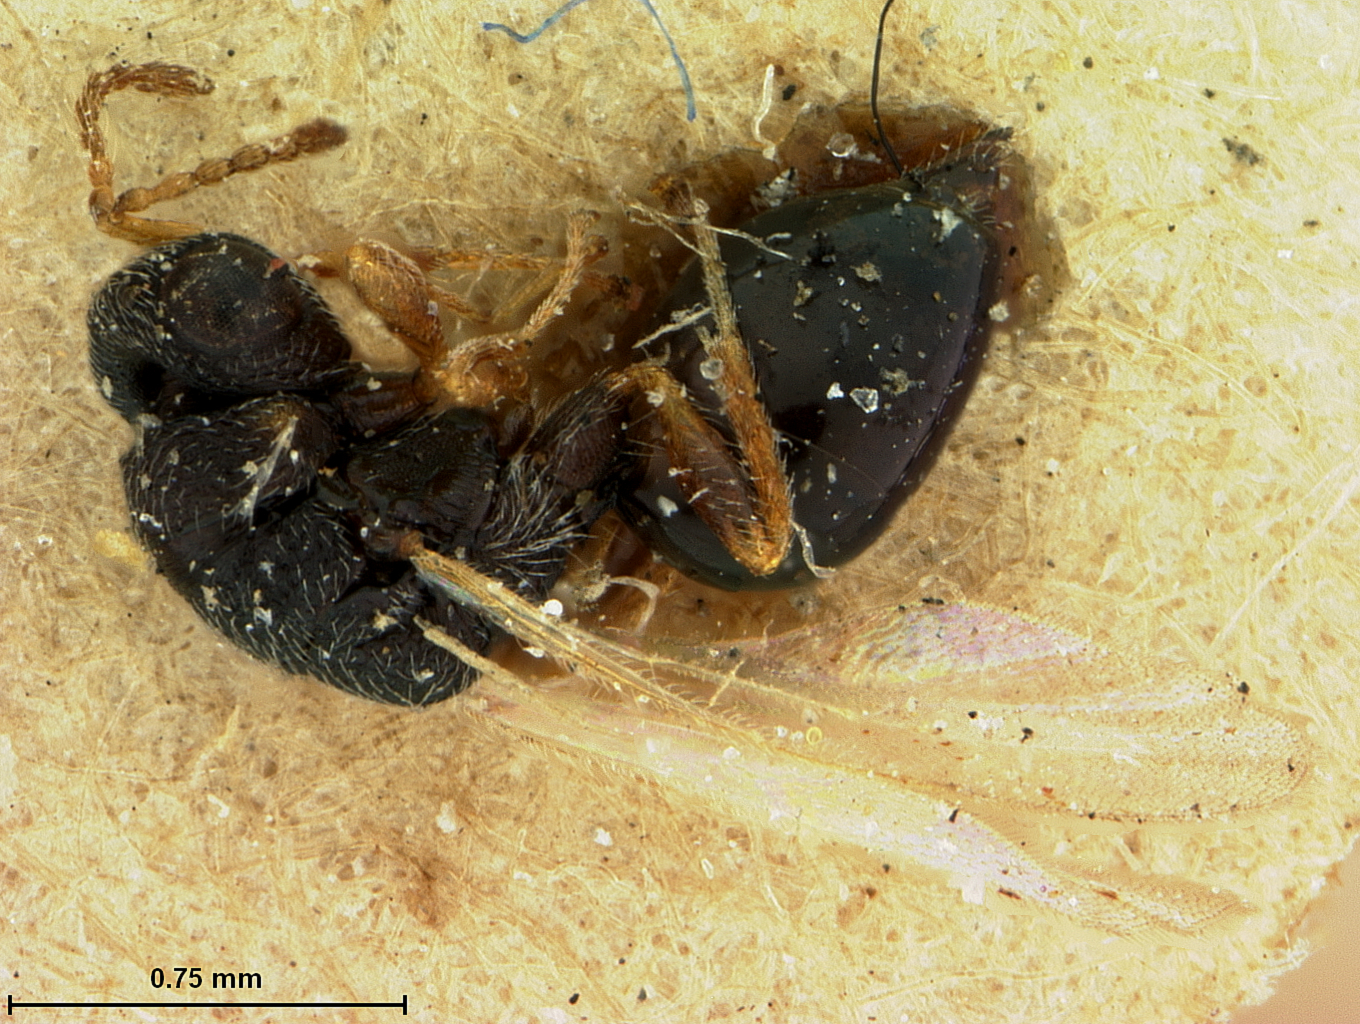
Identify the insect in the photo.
Eurytoma binotata
